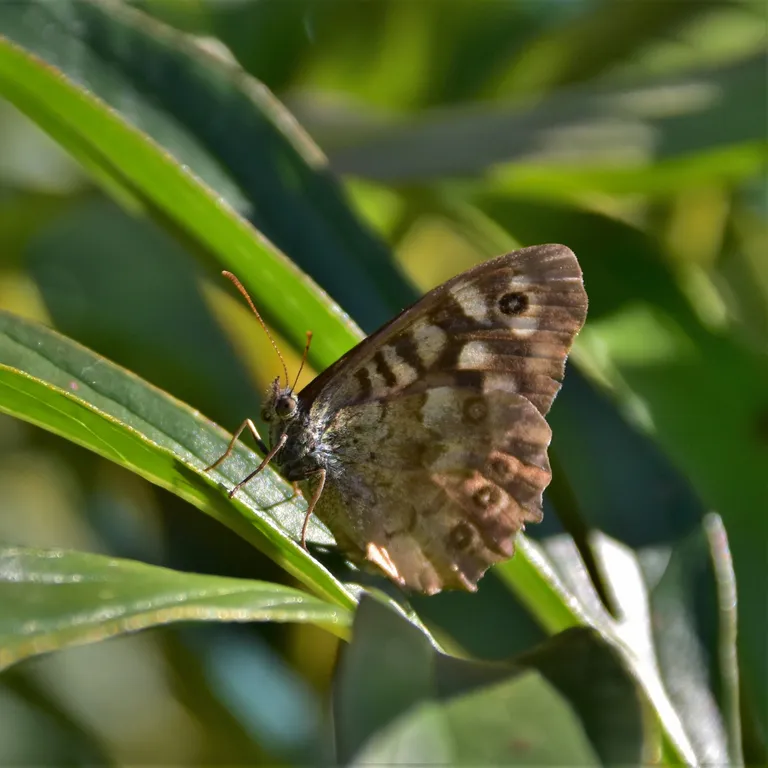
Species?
Pararge aegeria
